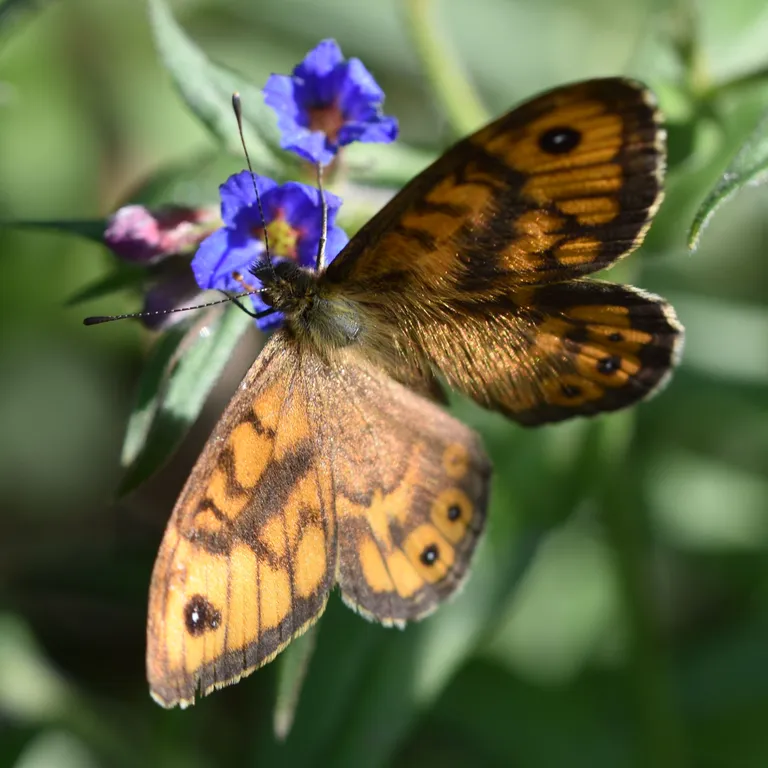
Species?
Lasiommata megera (also Pararge megera)
